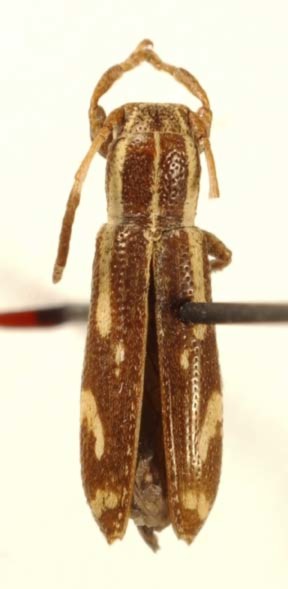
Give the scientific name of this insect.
Adetus catemaco
